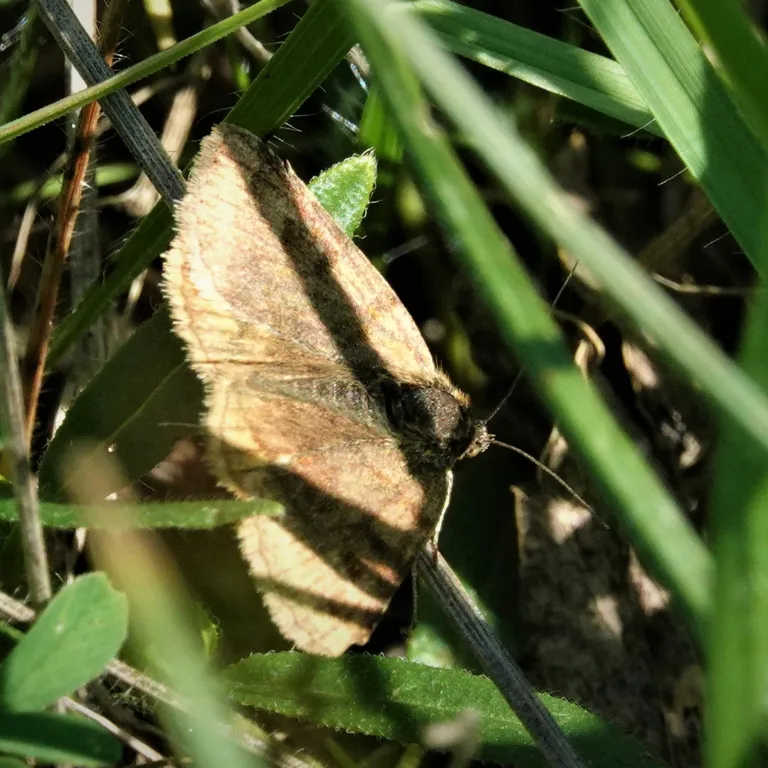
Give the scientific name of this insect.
Euclidia glyphica
